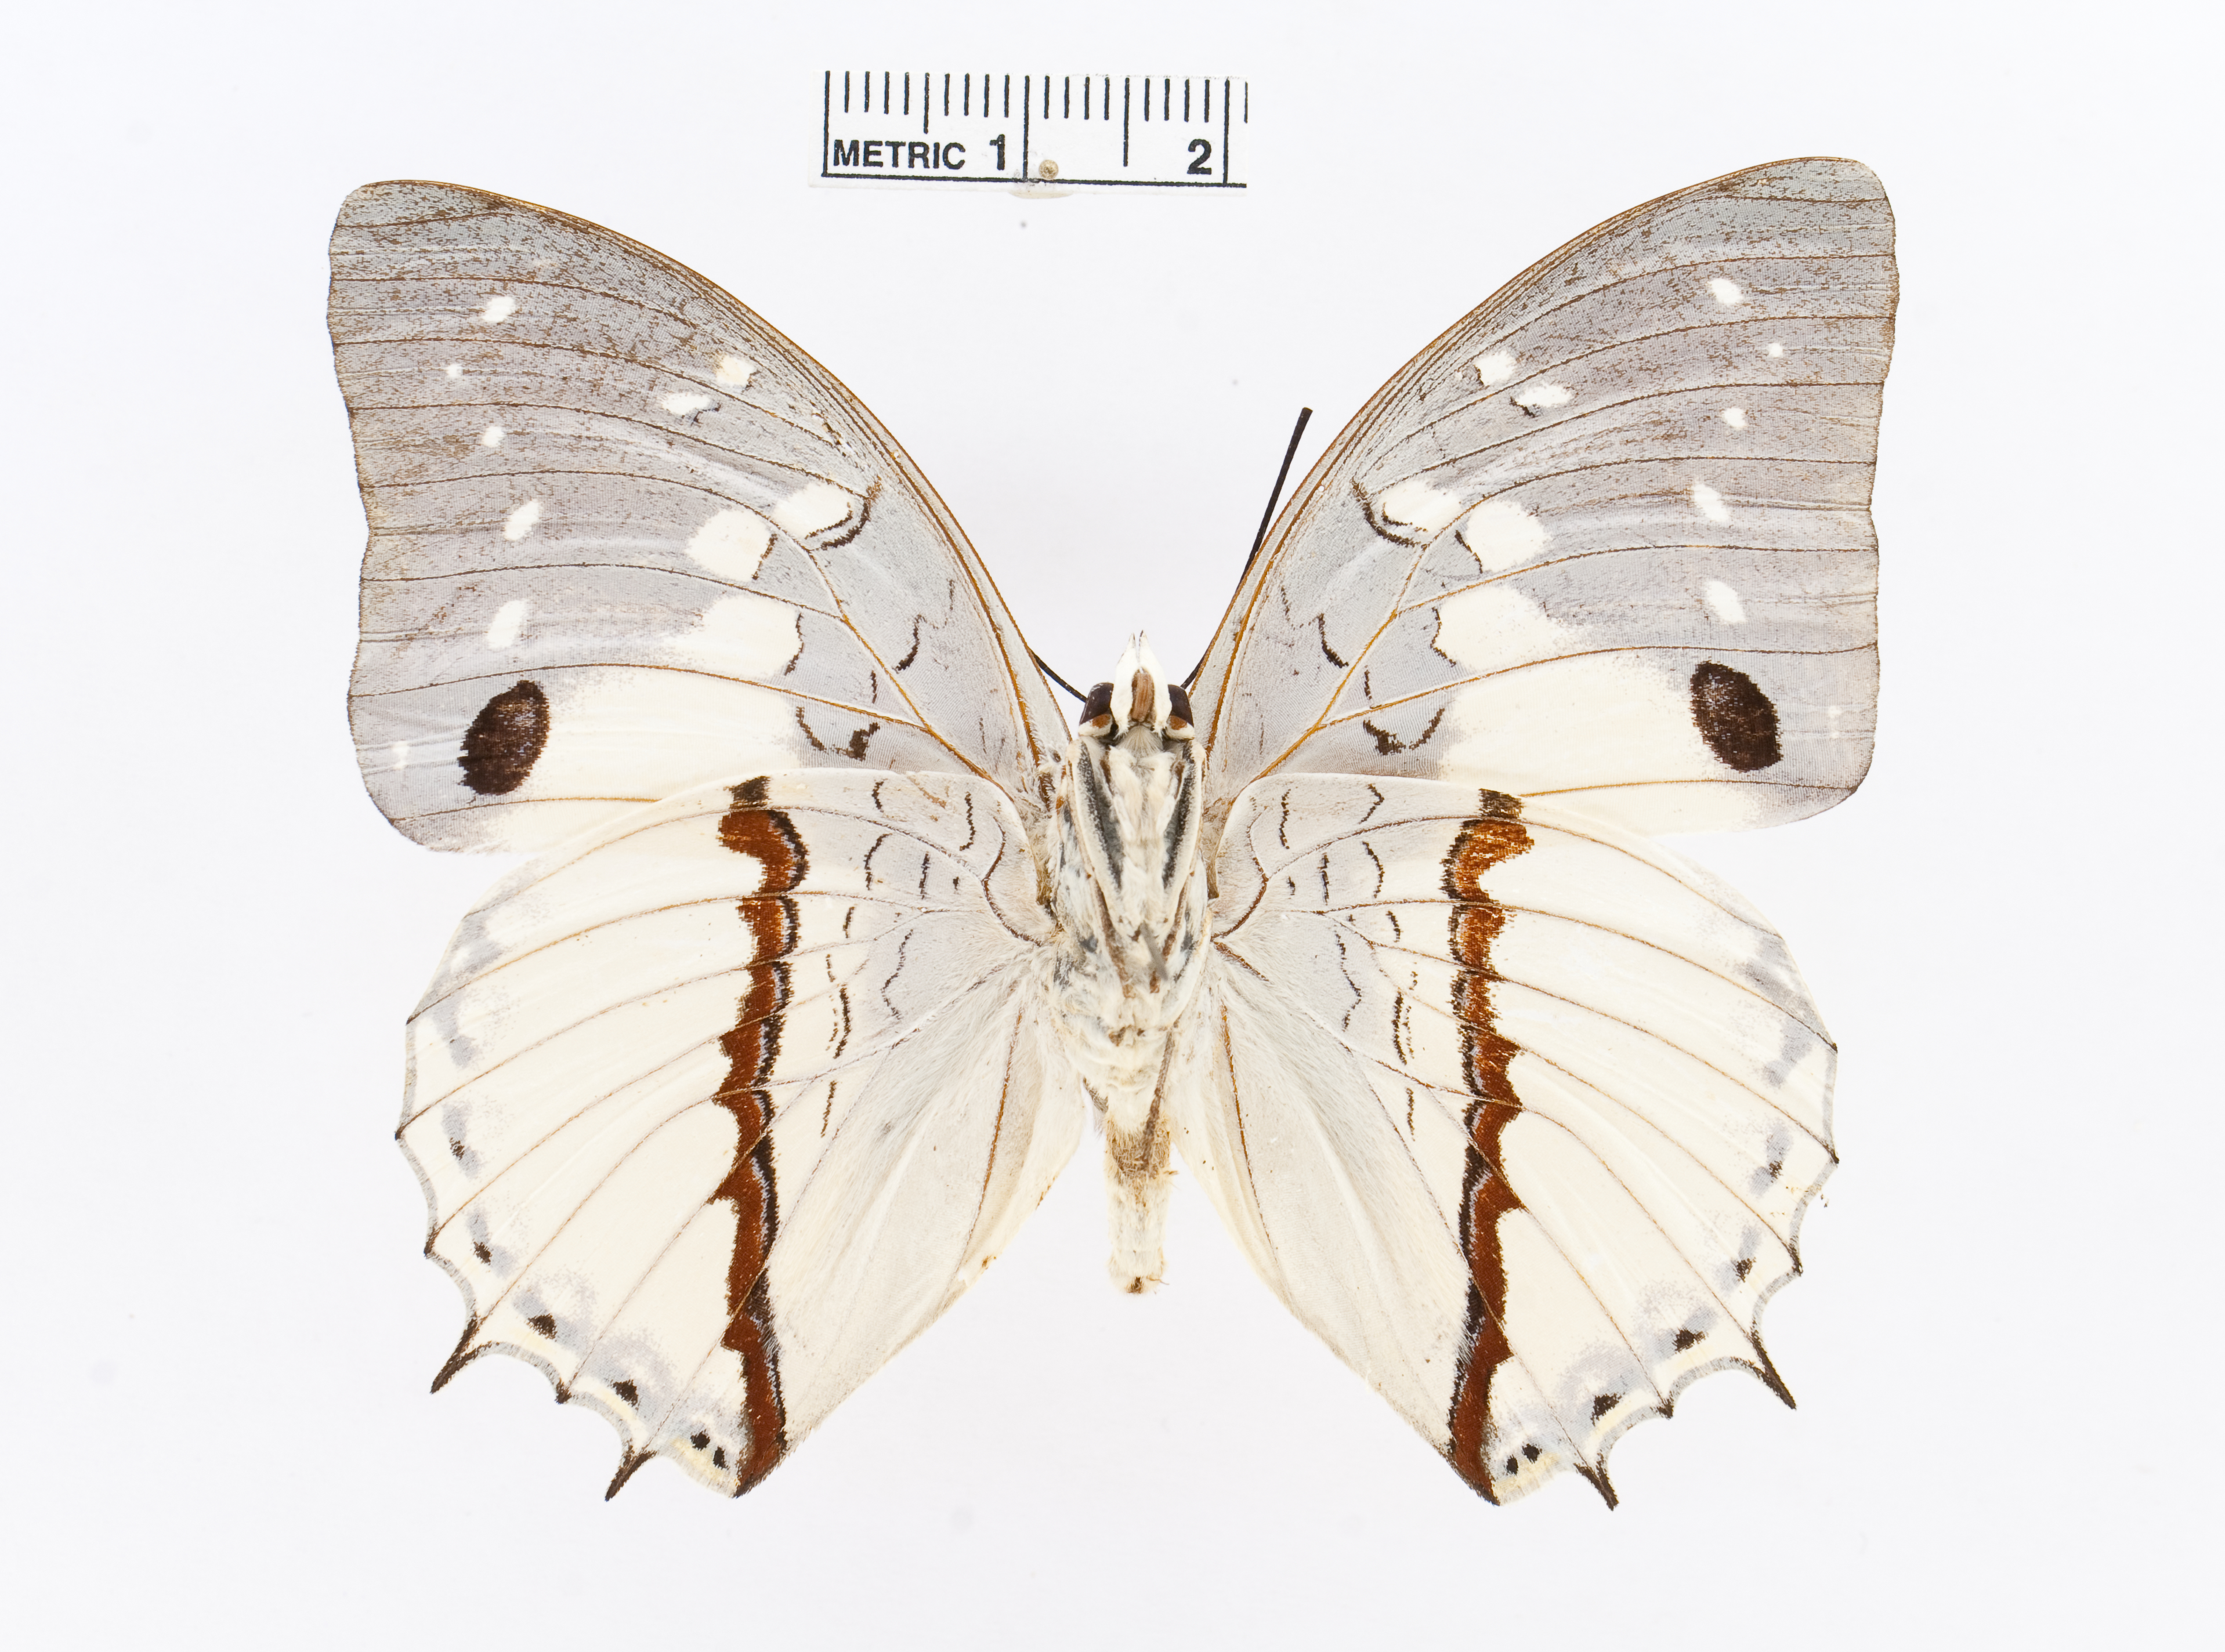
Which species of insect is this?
Charaxes hadrianus
